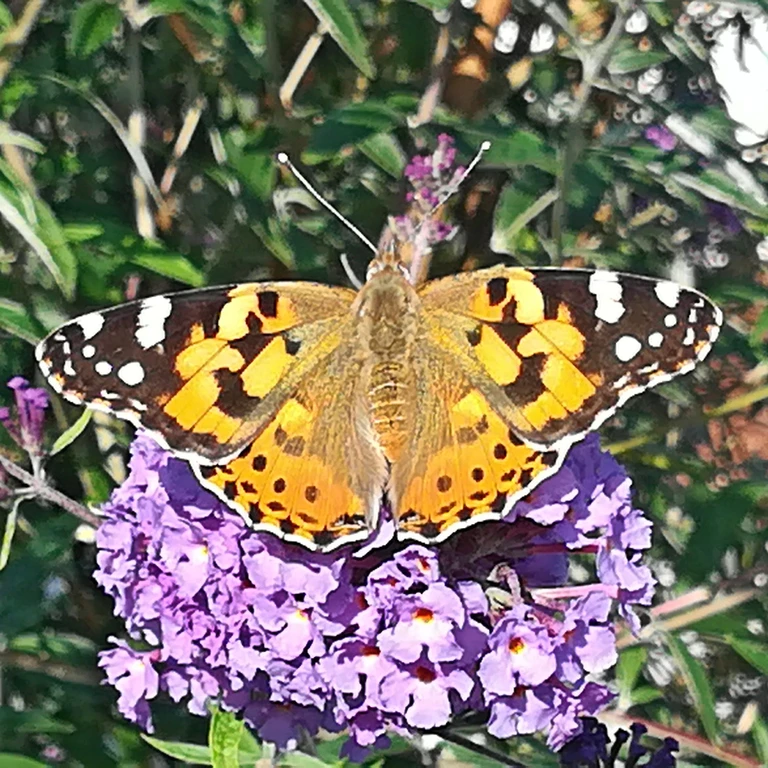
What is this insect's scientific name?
Vanessa cardui
